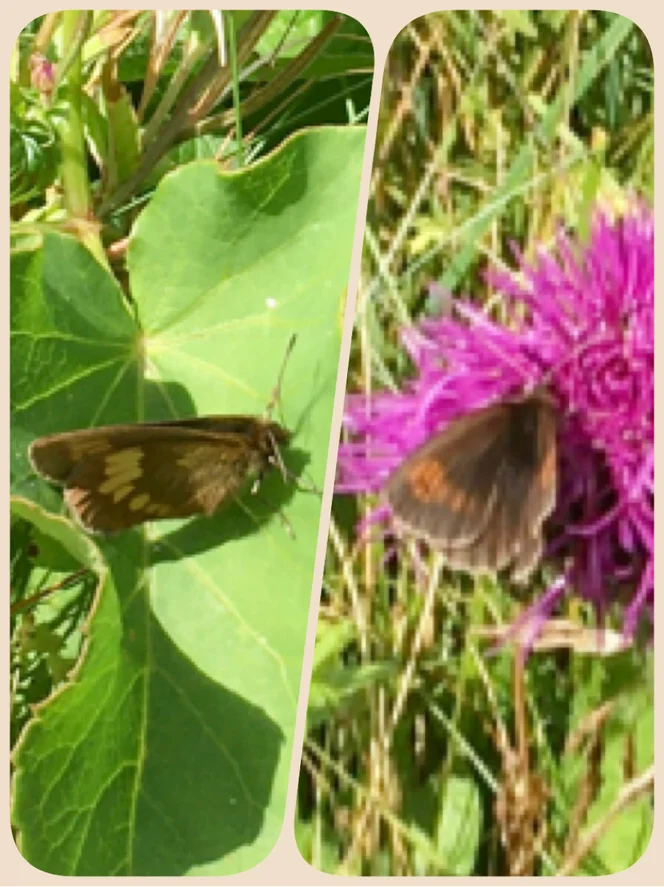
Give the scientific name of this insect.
Erebia manto
